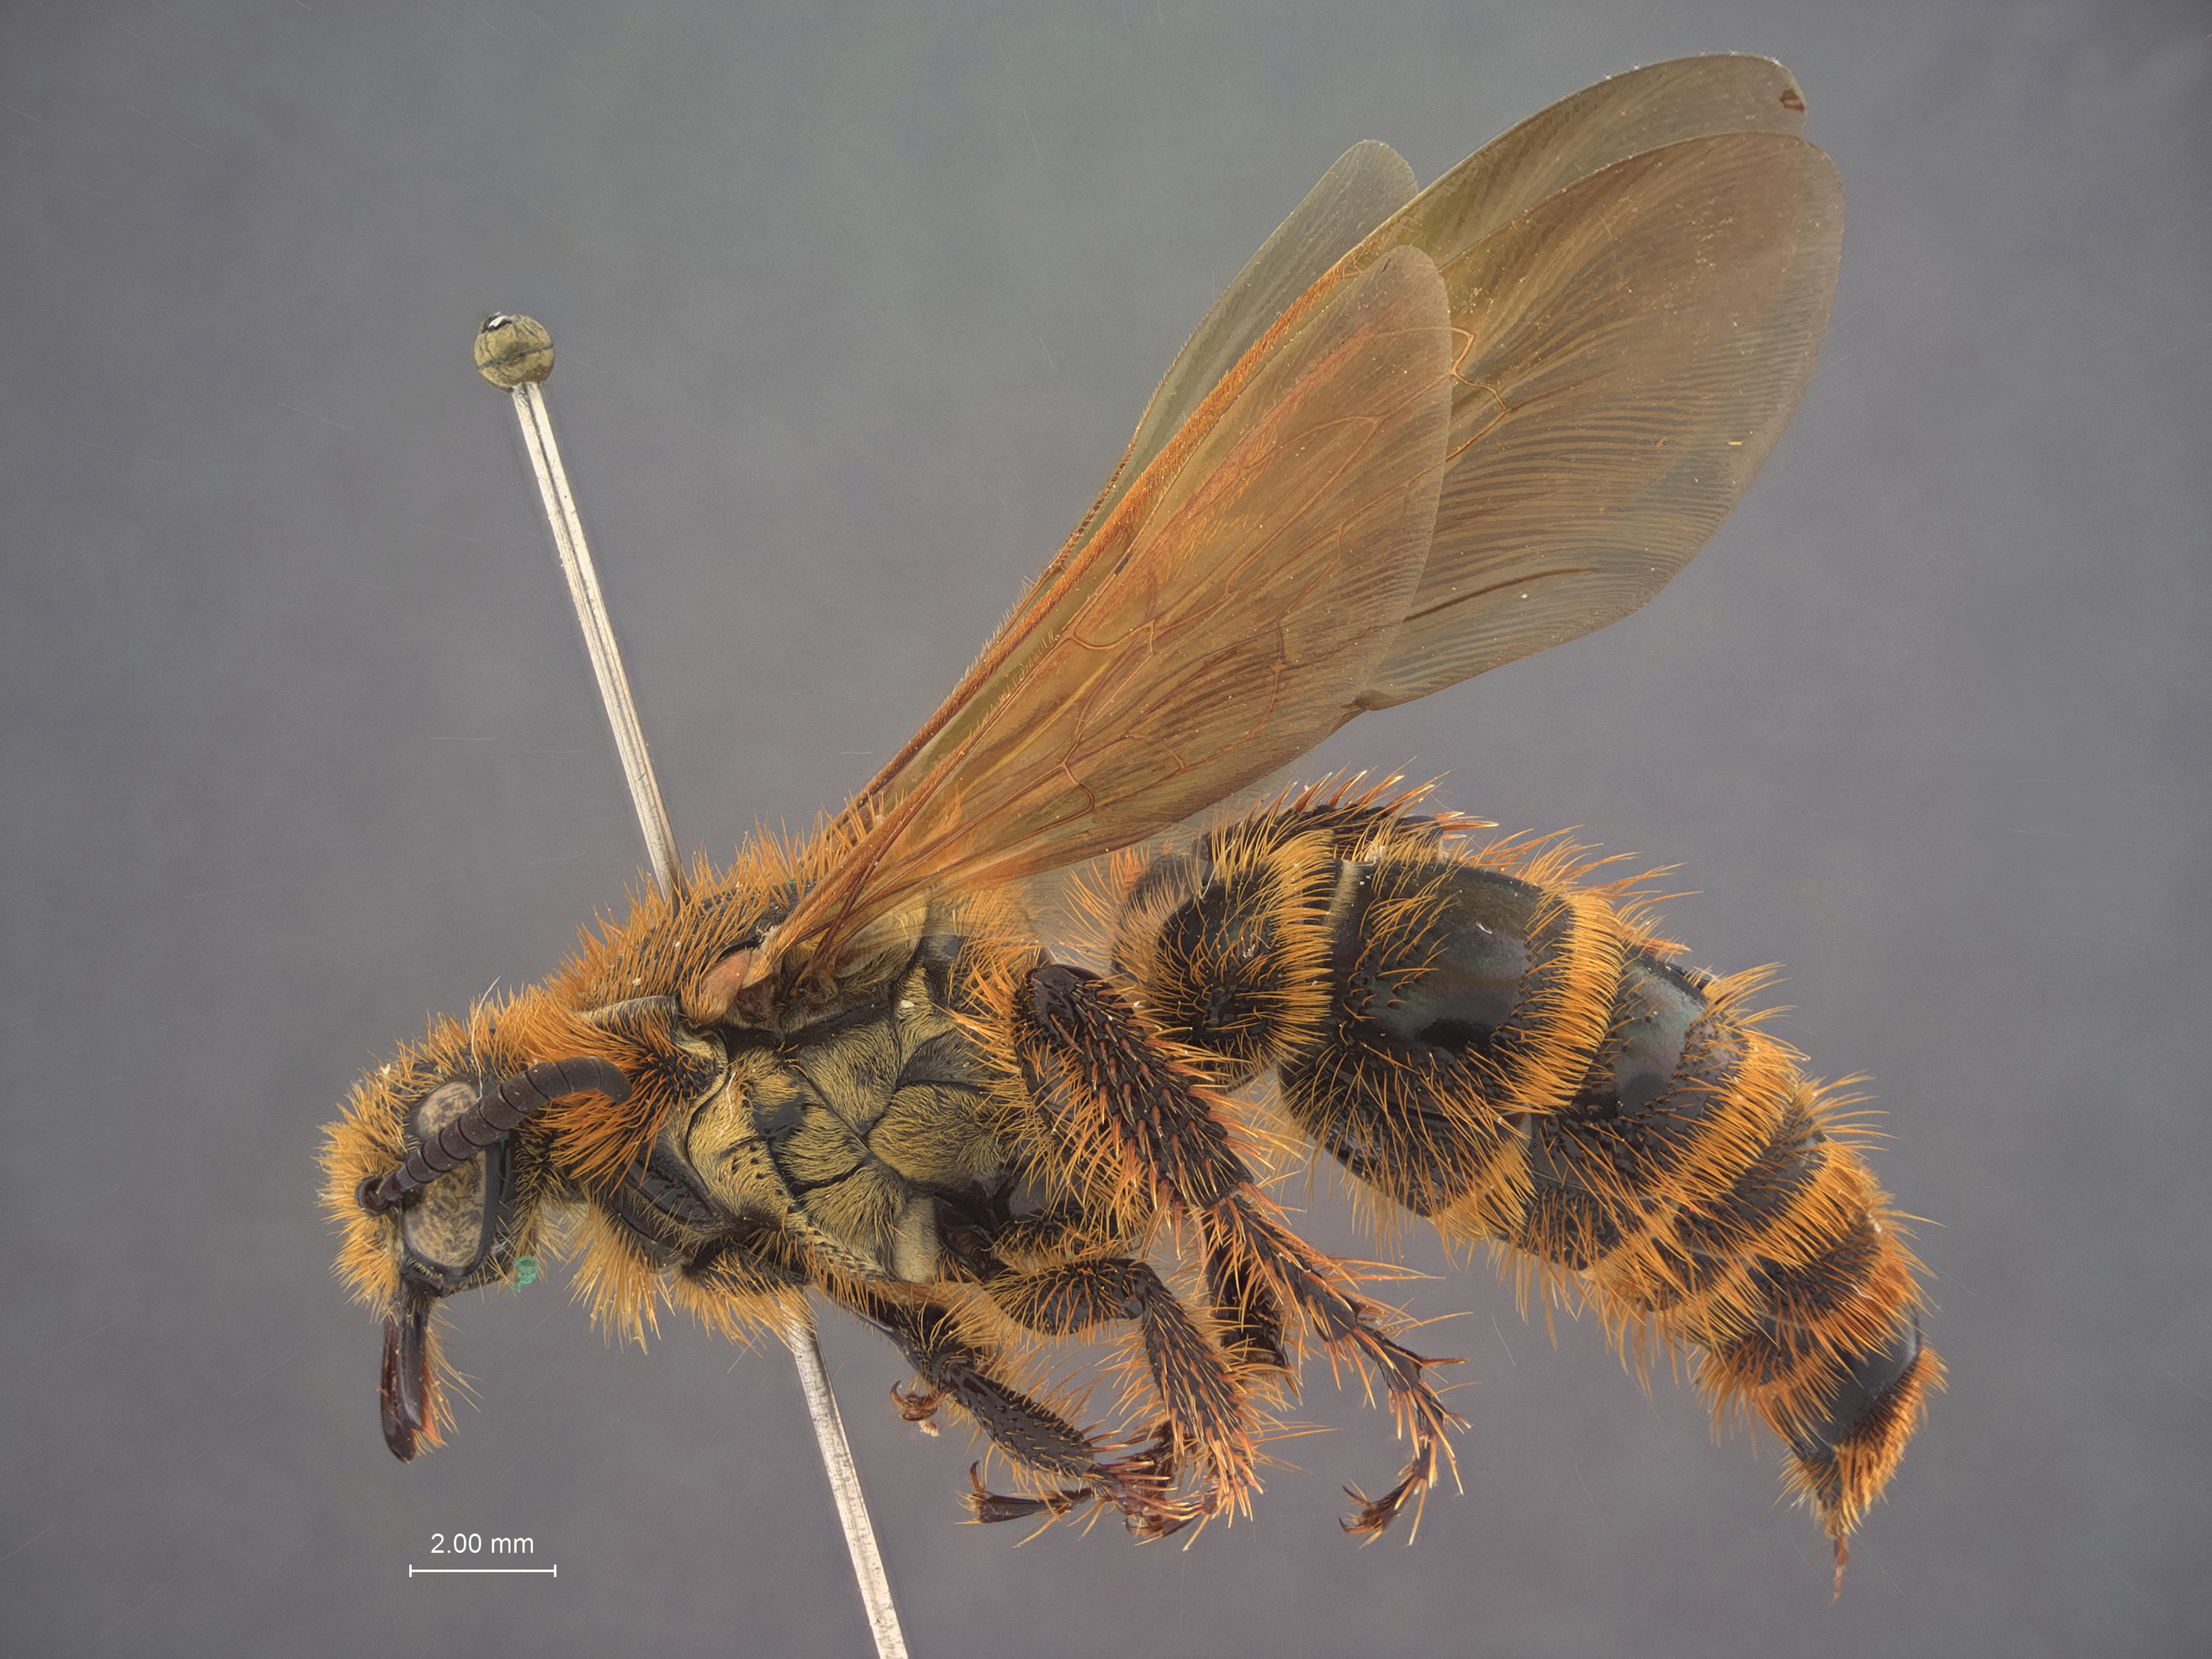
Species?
Campsomeris taiwana
